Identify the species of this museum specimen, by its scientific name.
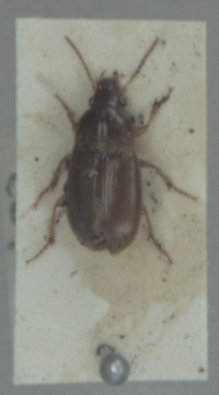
Amara bifrons
